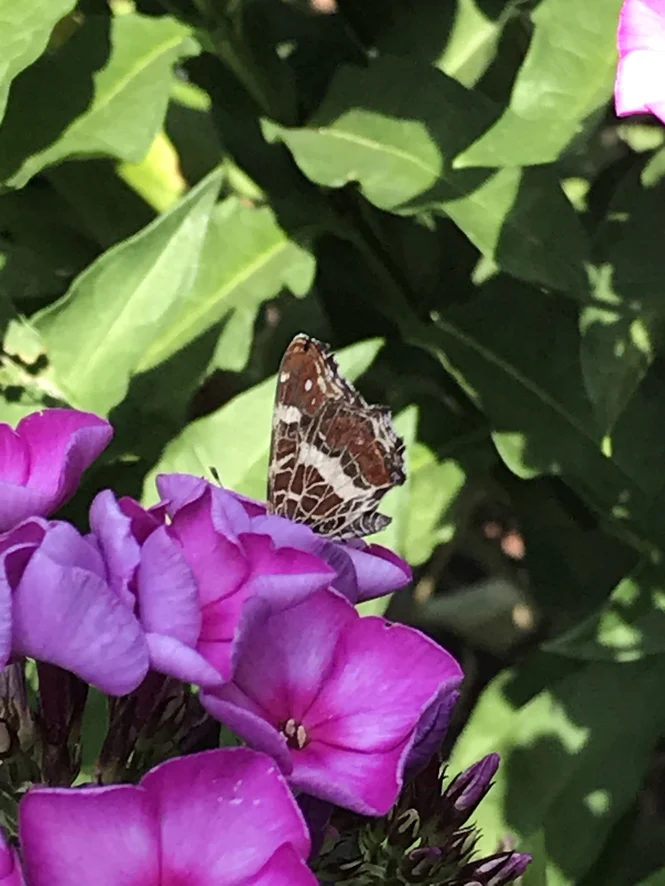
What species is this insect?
Araschnia levana
